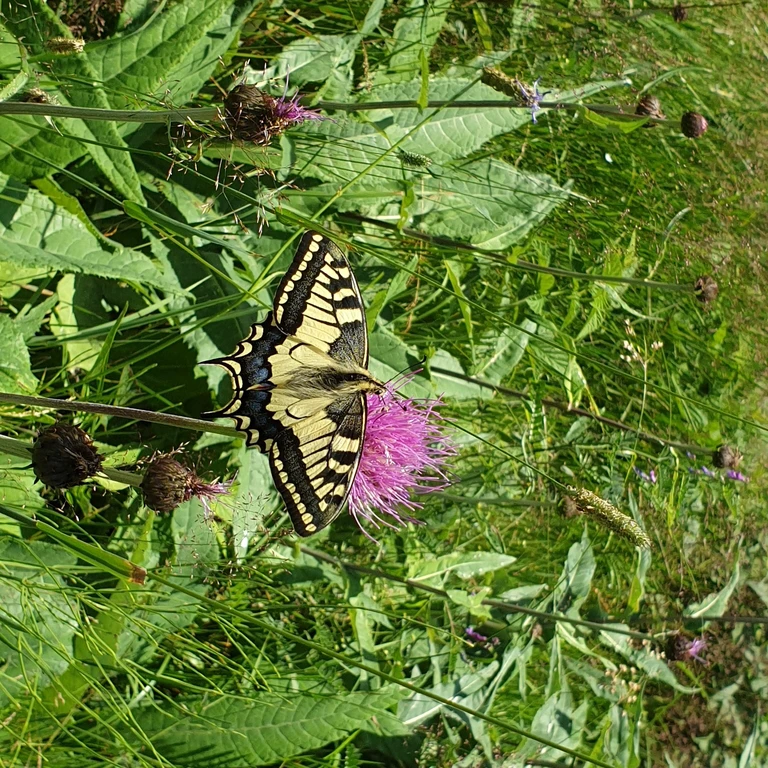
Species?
Papilio machaon
